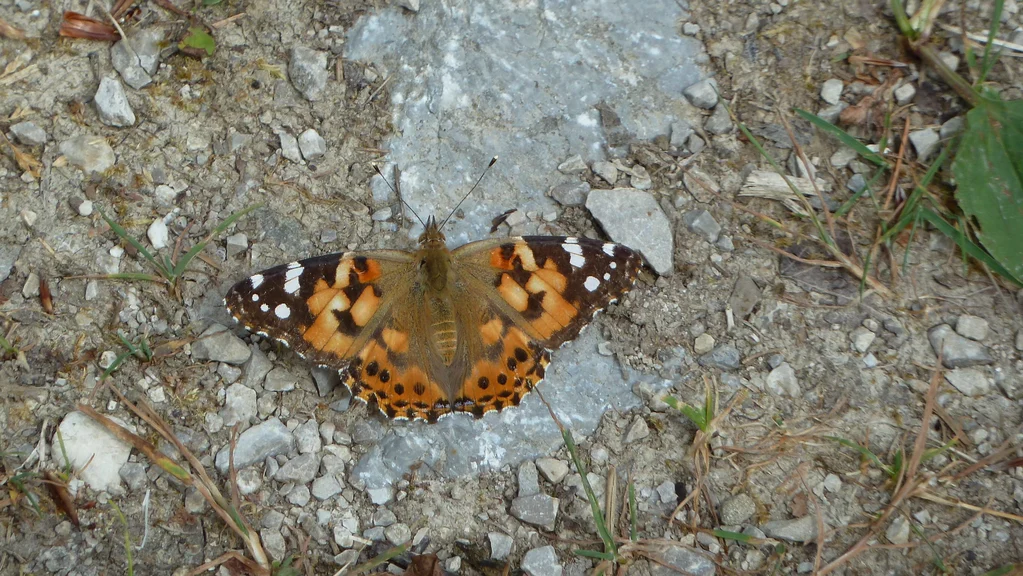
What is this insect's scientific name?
Vanessa cardui
